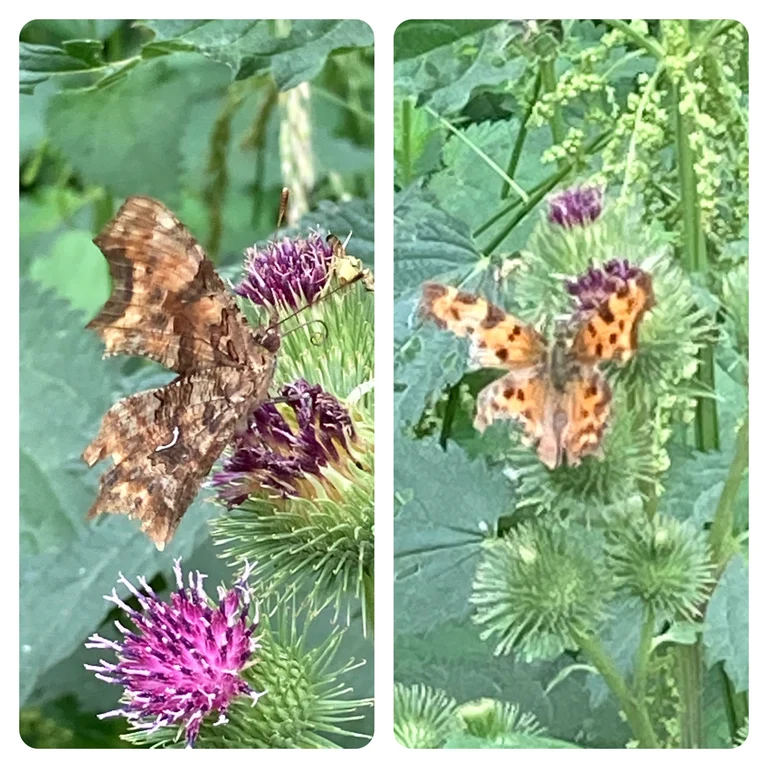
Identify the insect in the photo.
Polygonia c-album
